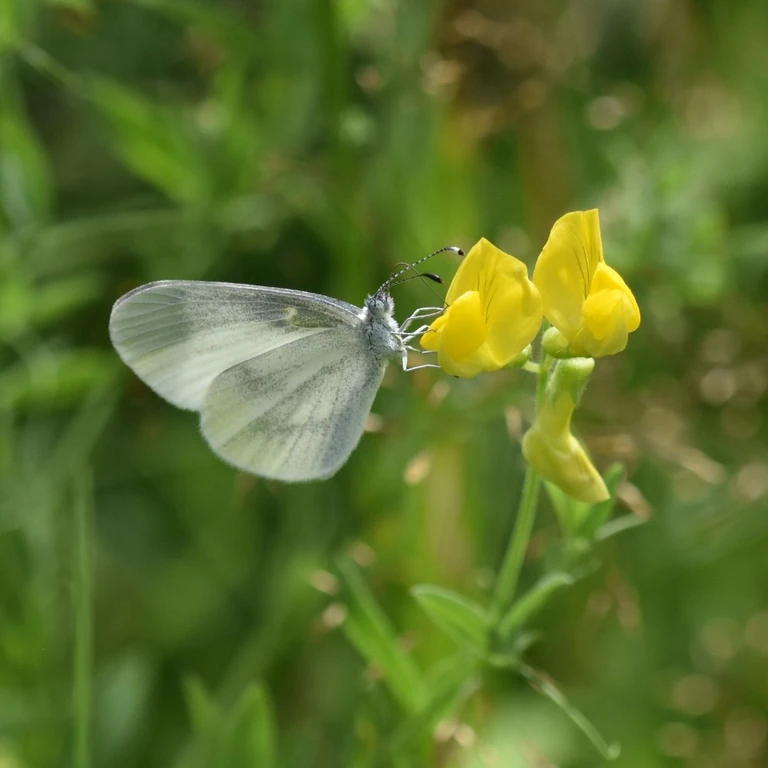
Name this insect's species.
Leptidea sinapis/juvernica
